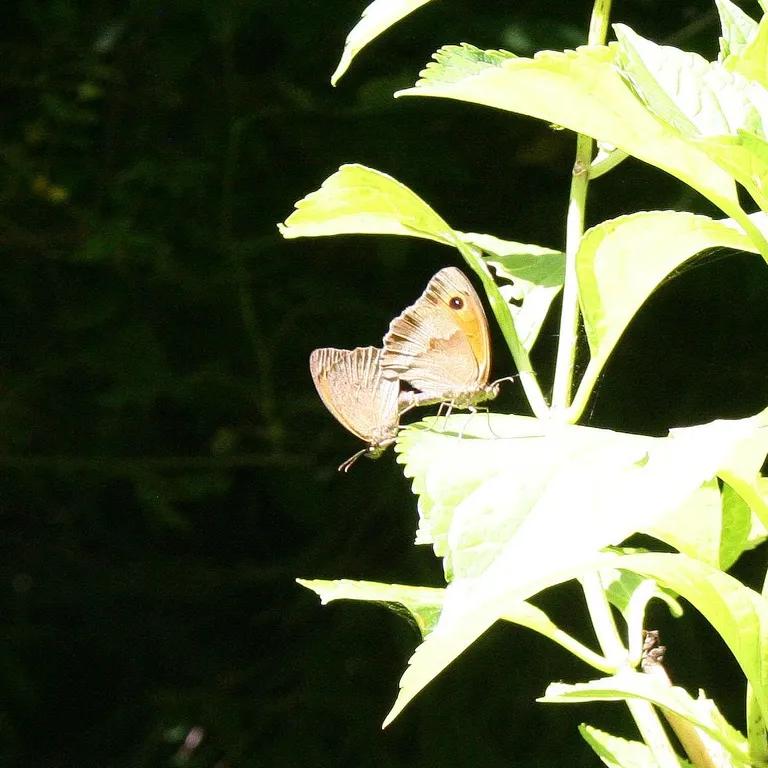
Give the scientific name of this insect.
Maniola jurtina
